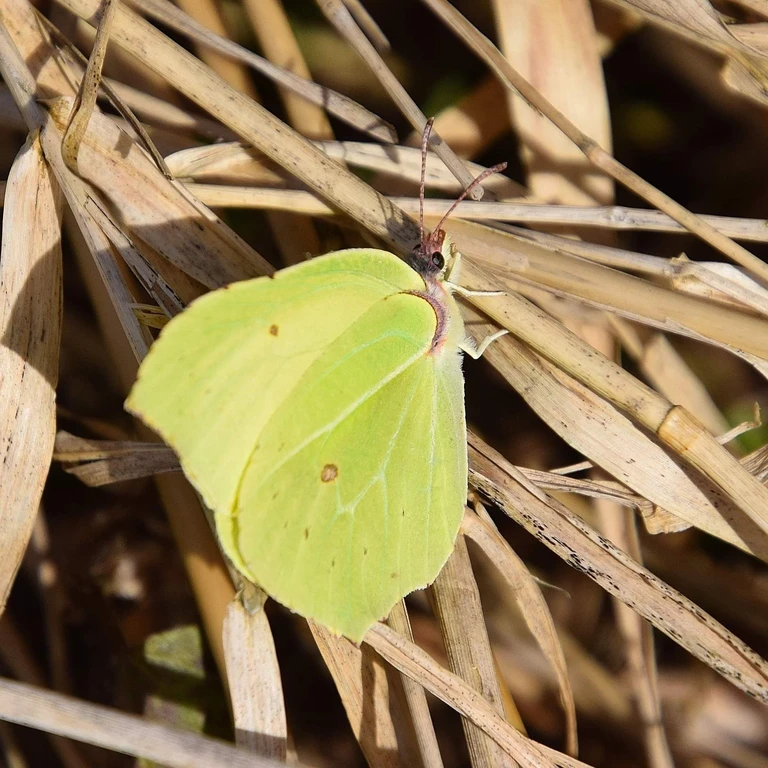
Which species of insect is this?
Gonepteryx rhamni
